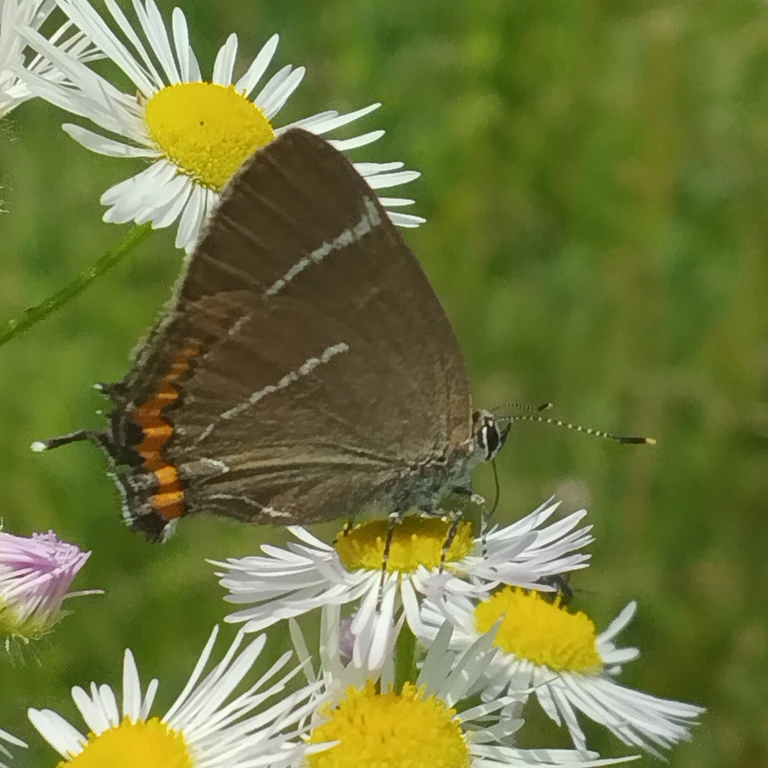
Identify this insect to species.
Satyrium w-album
